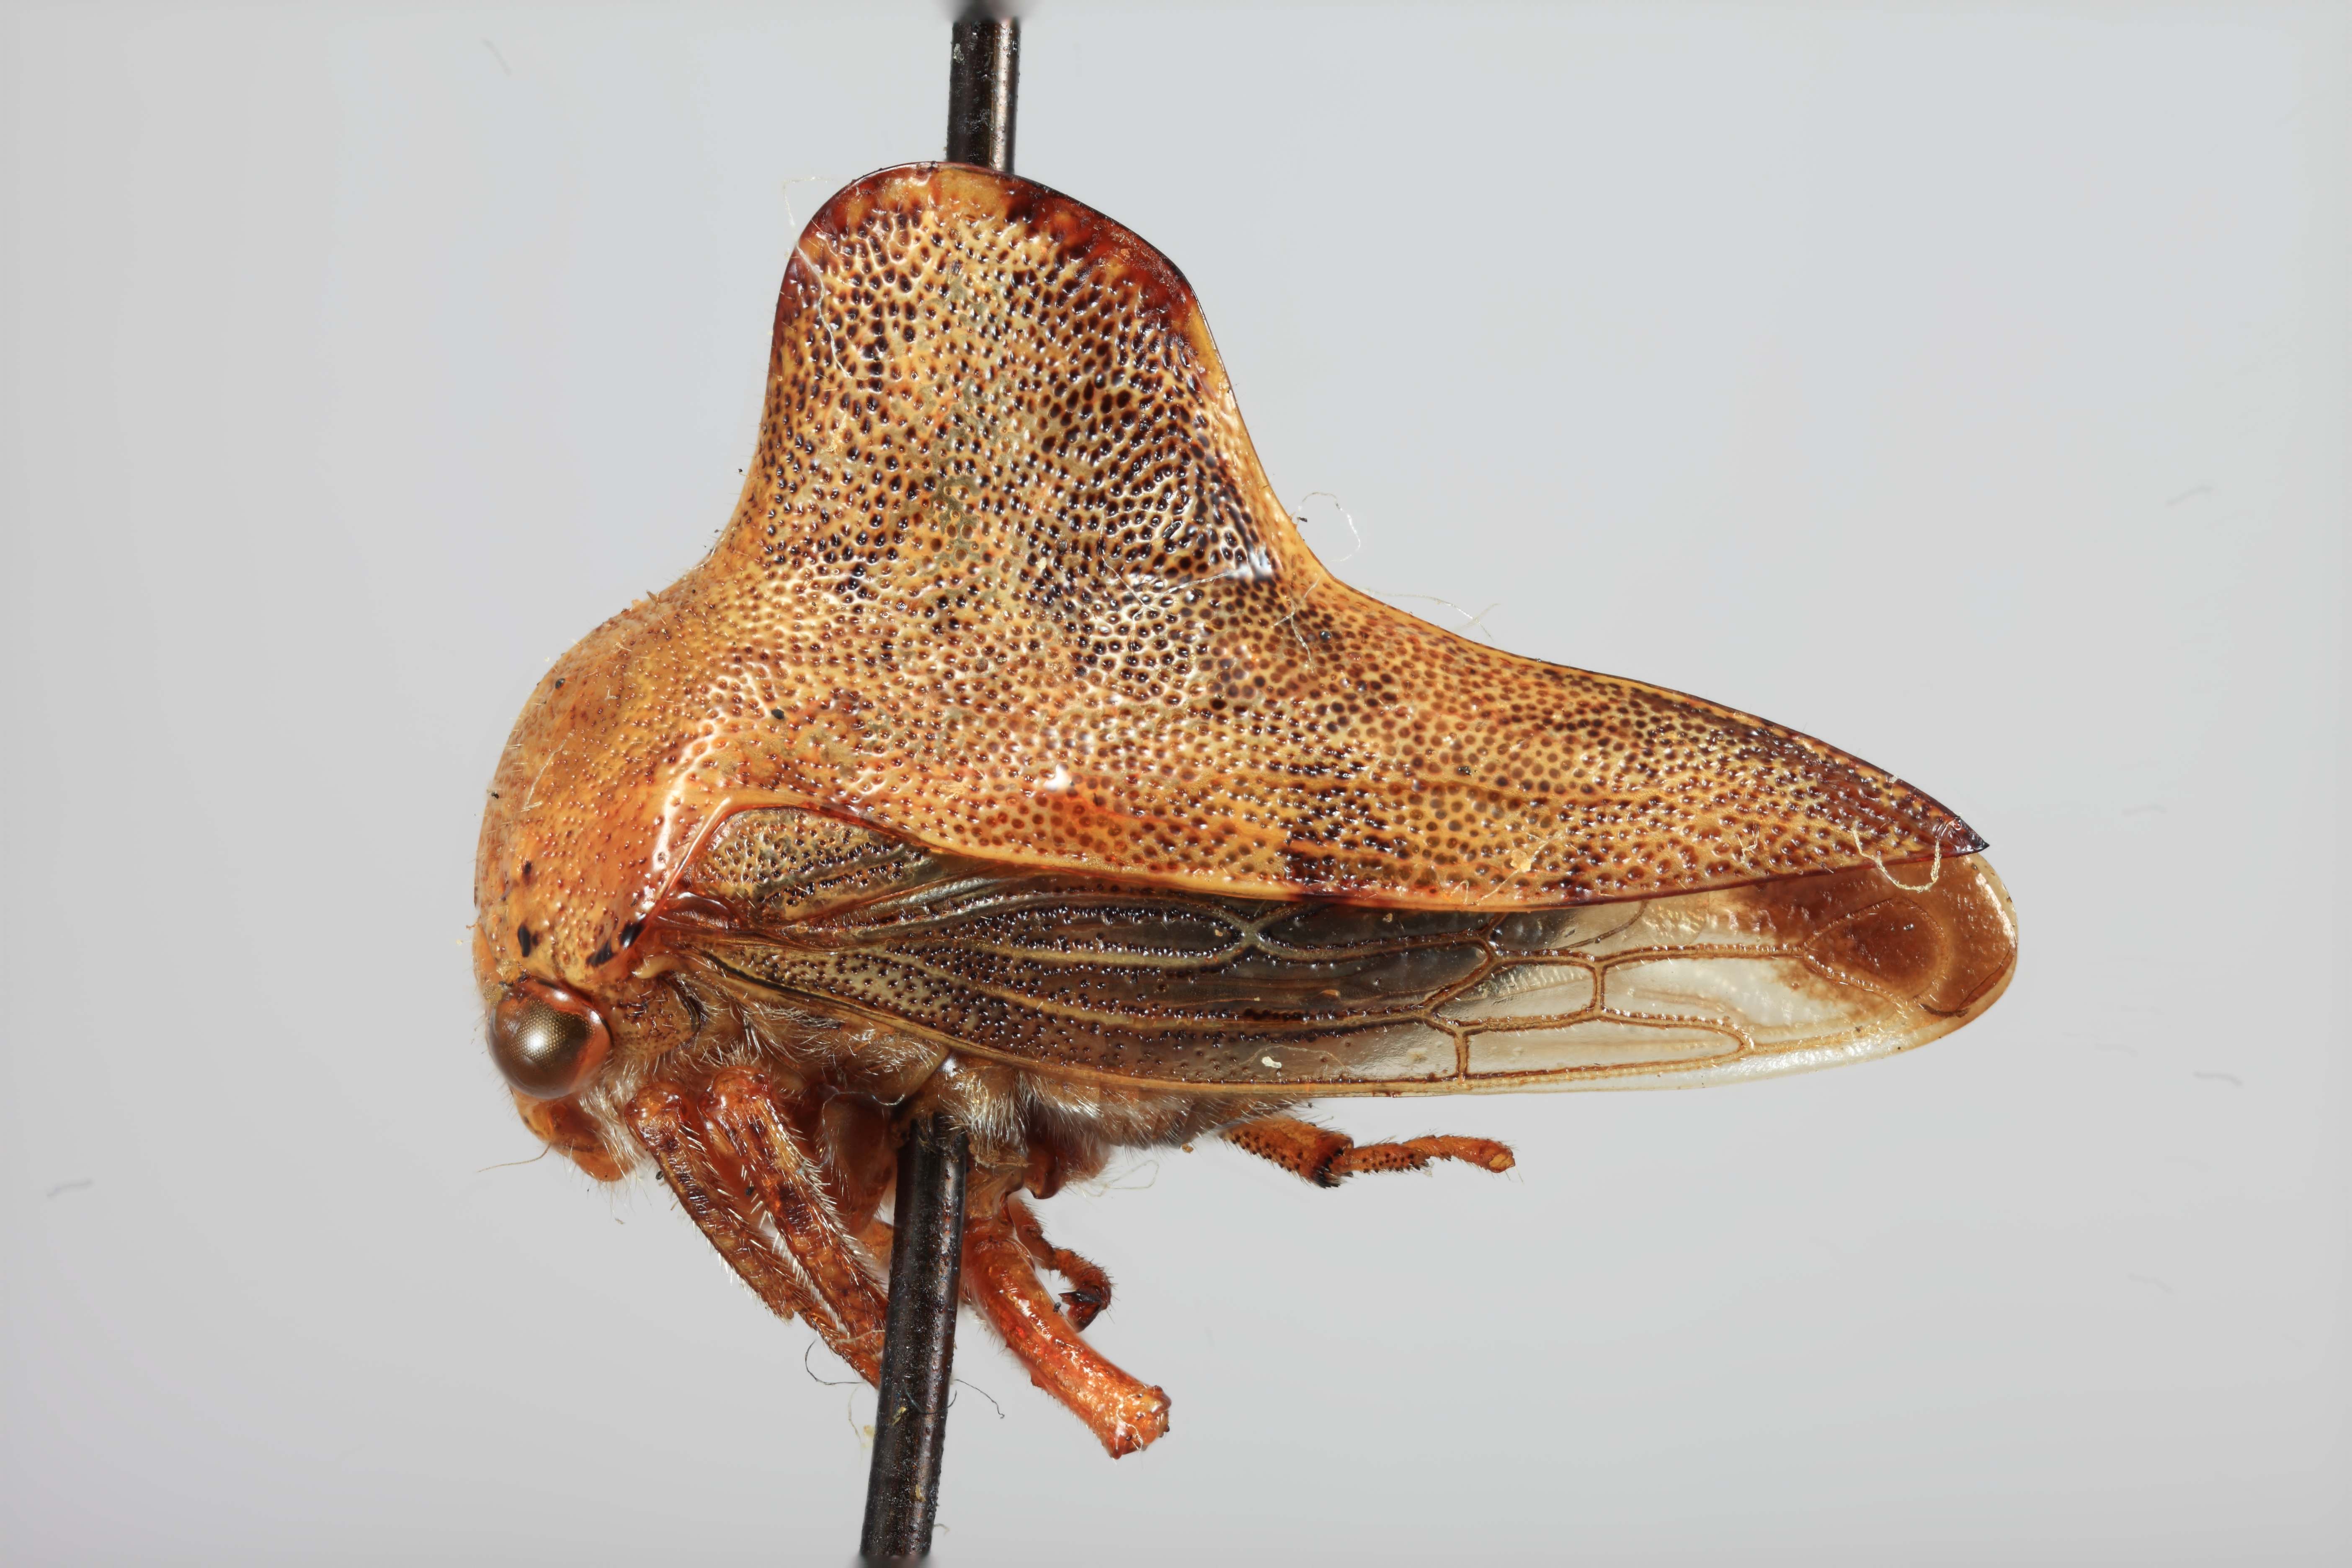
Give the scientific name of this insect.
Telamona gibbera
